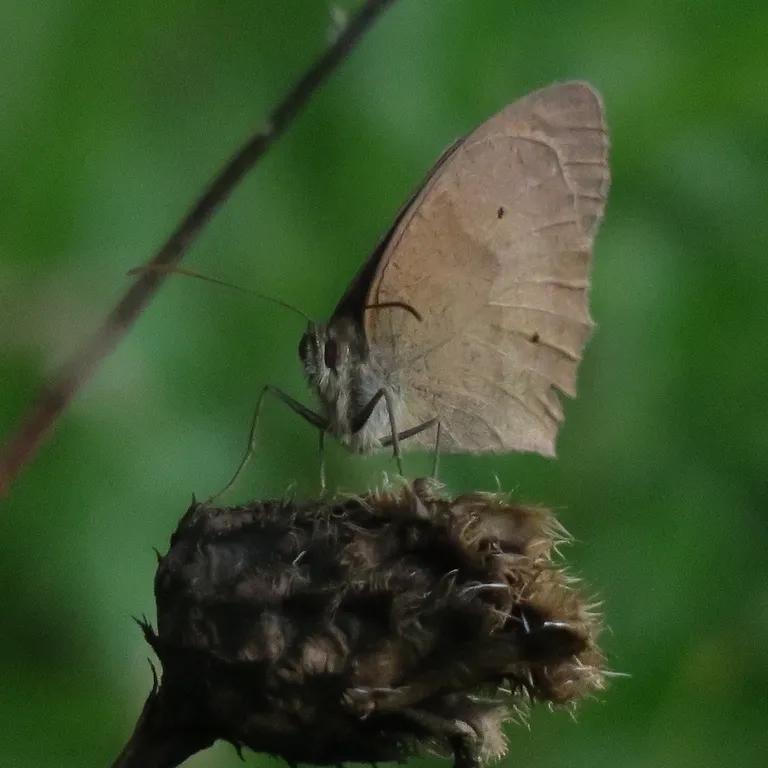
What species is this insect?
Maniola jurtina
